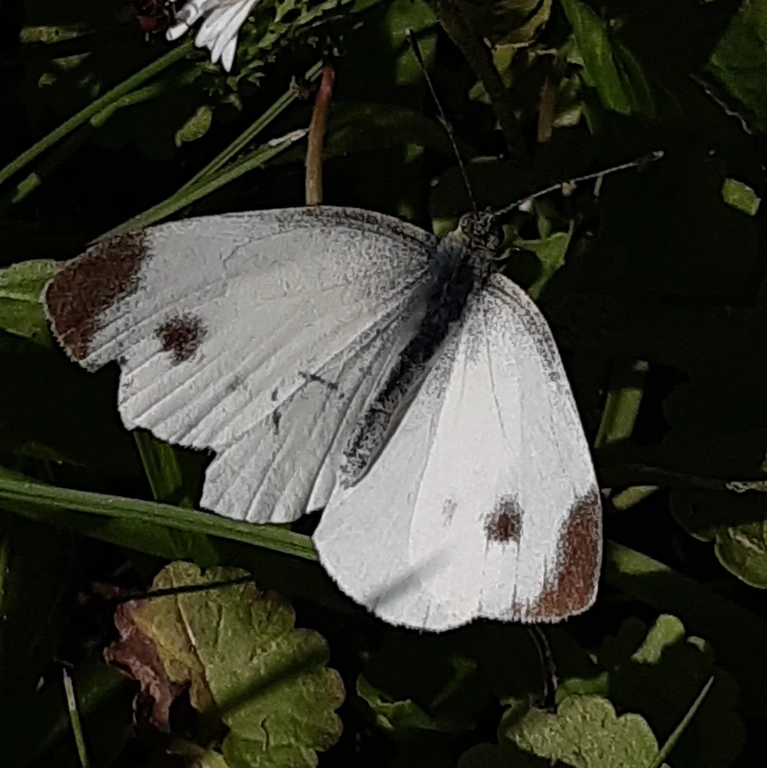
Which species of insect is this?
Pieris mannii
